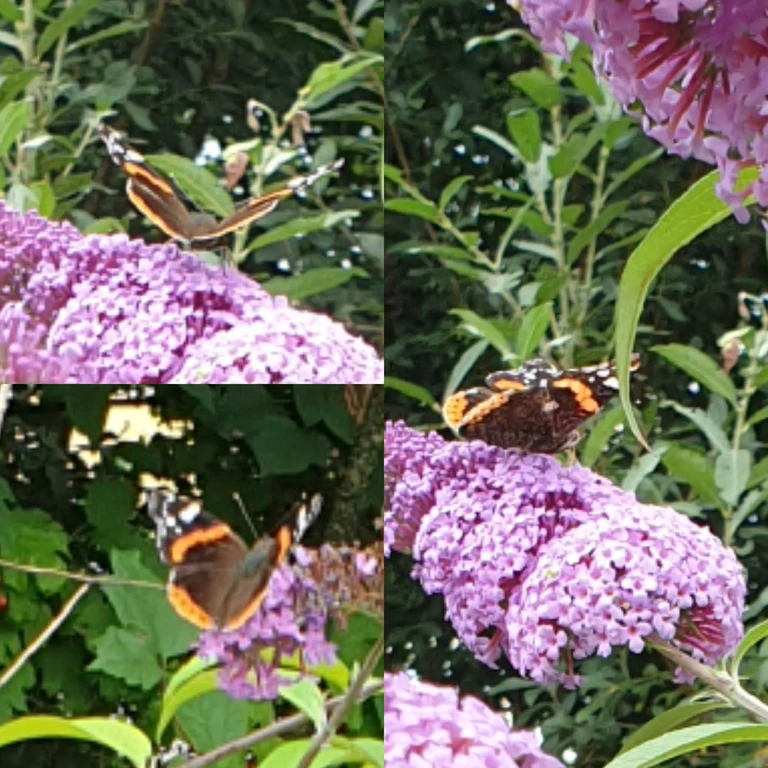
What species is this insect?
Vanessa atalanta
